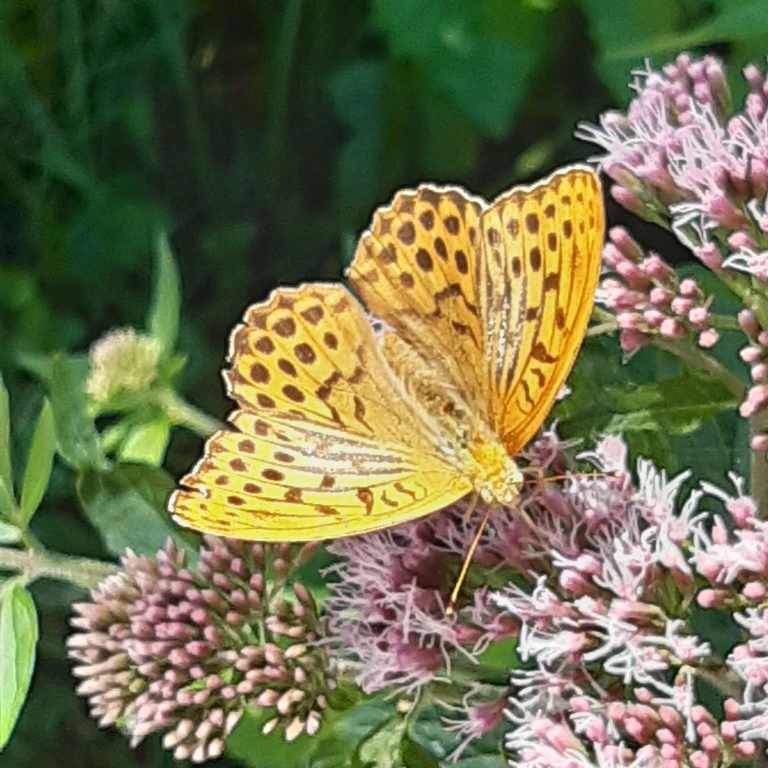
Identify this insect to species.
Argynnis paphia
